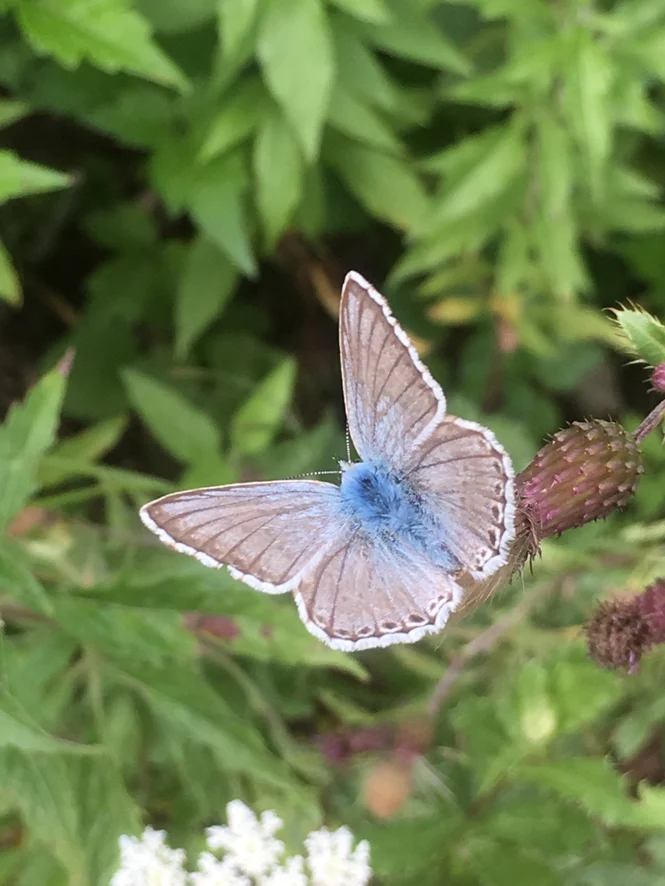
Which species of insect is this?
Lysandra coridon
